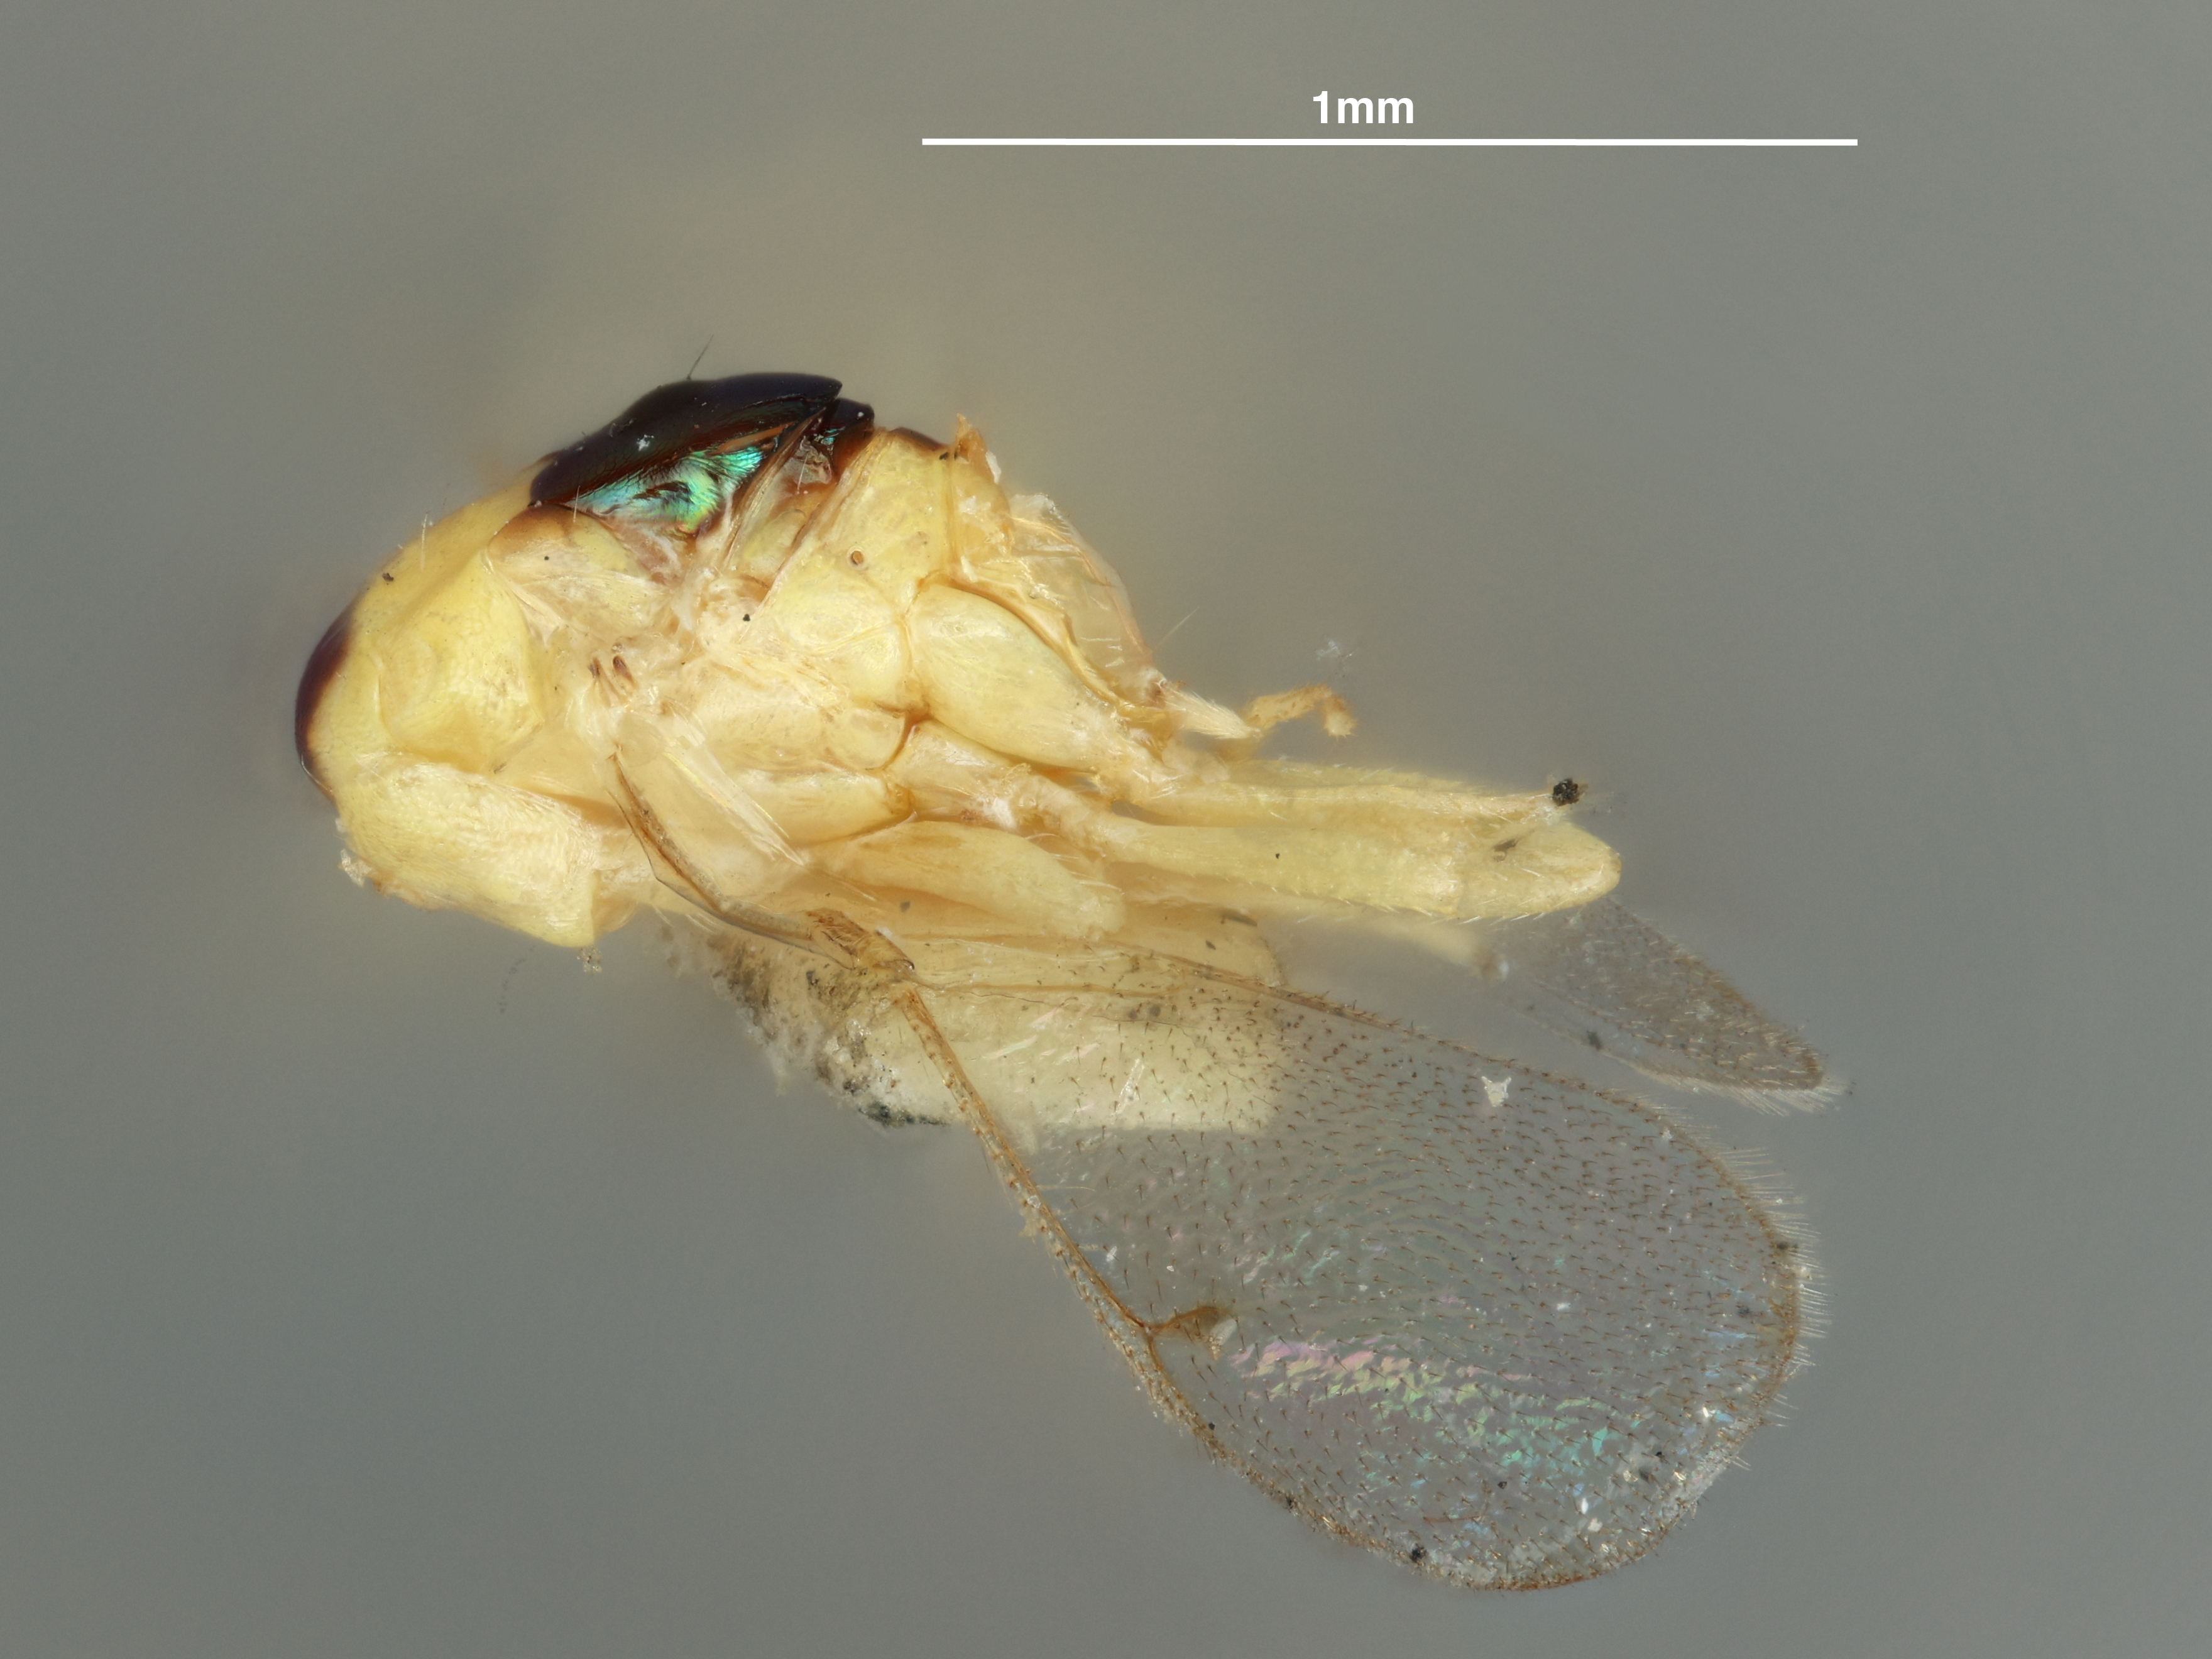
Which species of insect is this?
Rhicnopeltomyia viridiscutellum
